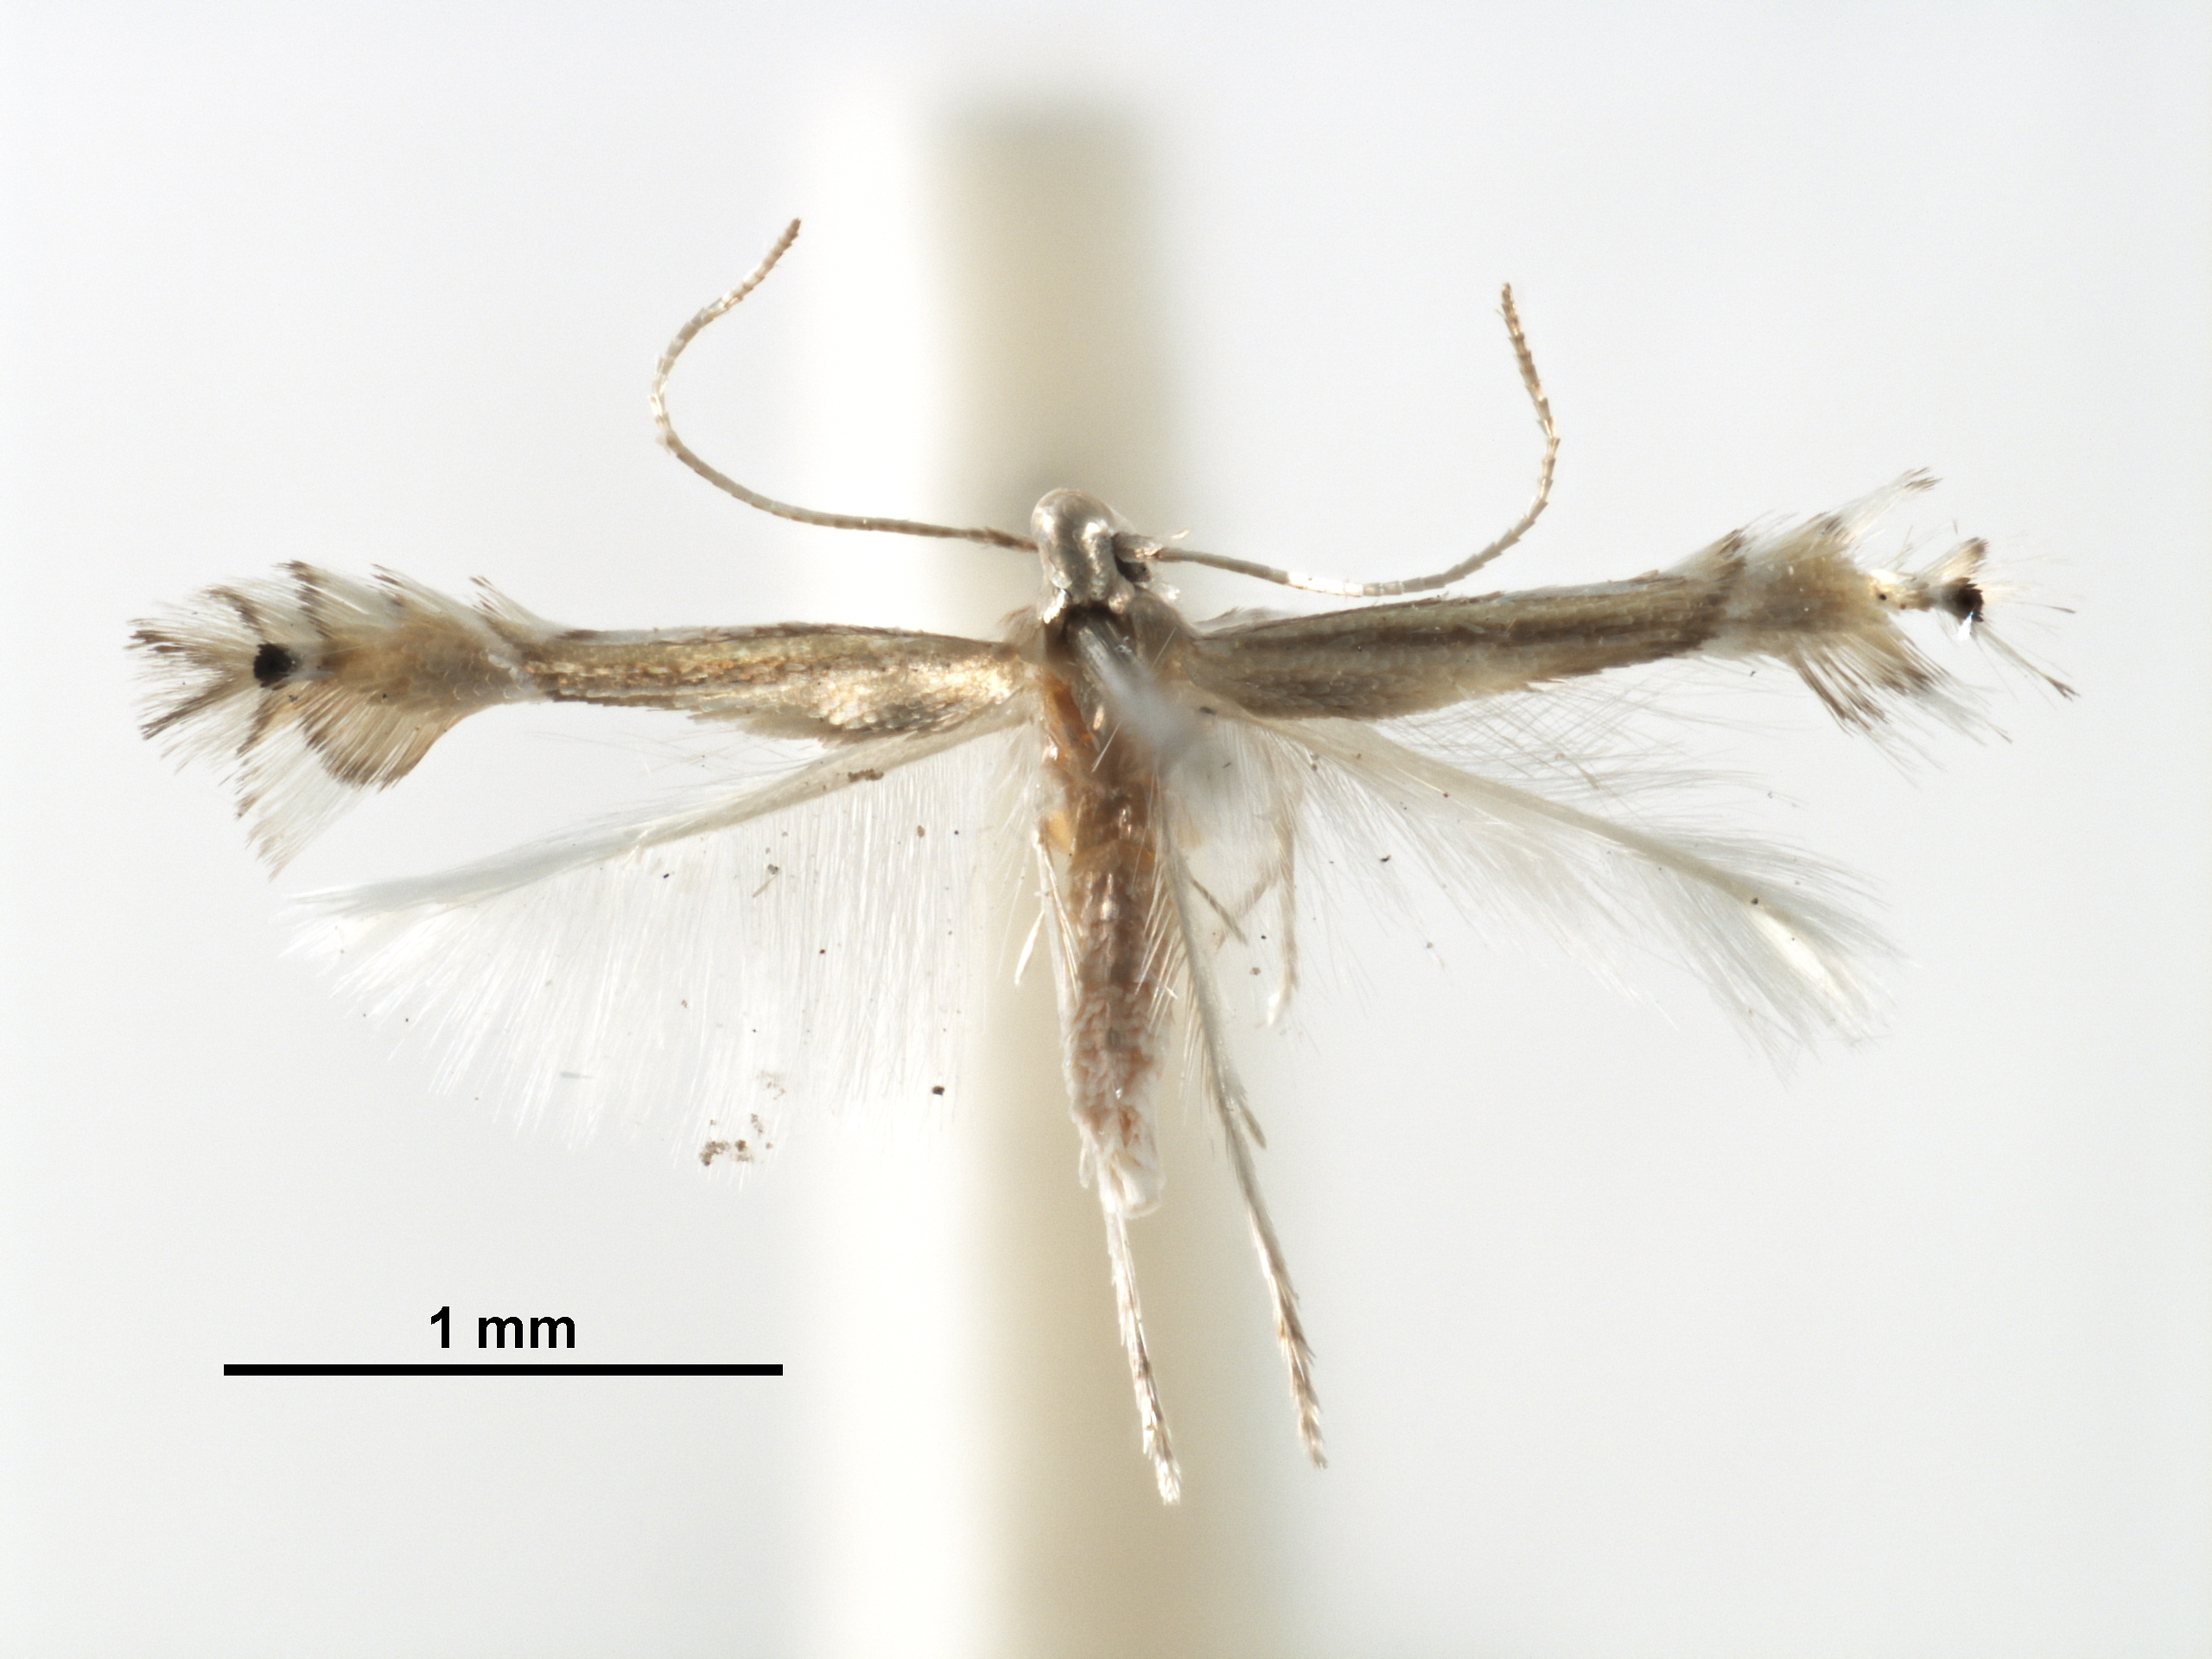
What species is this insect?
Phyllocnistis selenopa
